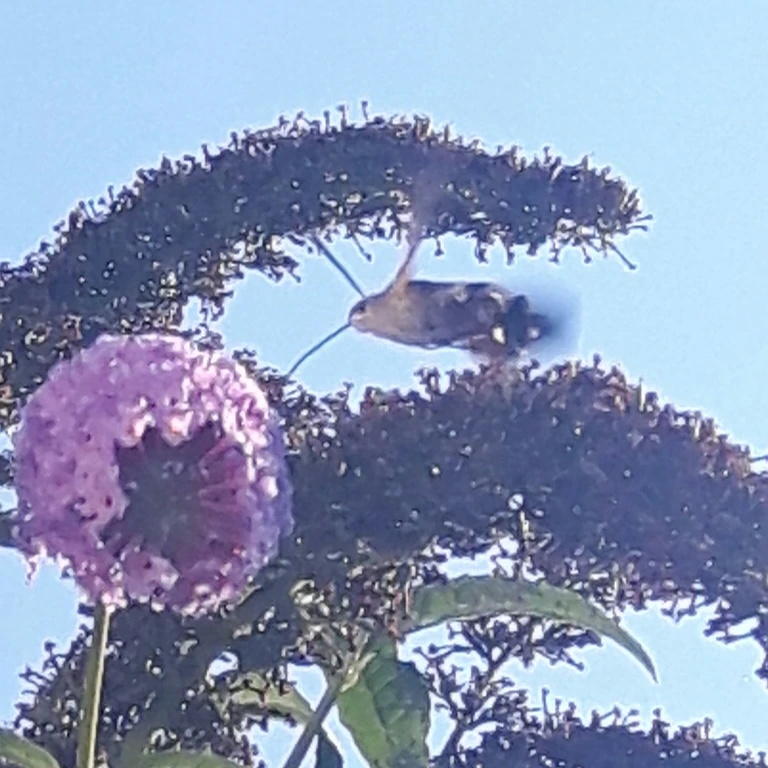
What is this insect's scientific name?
Macroglossum stellatarum
